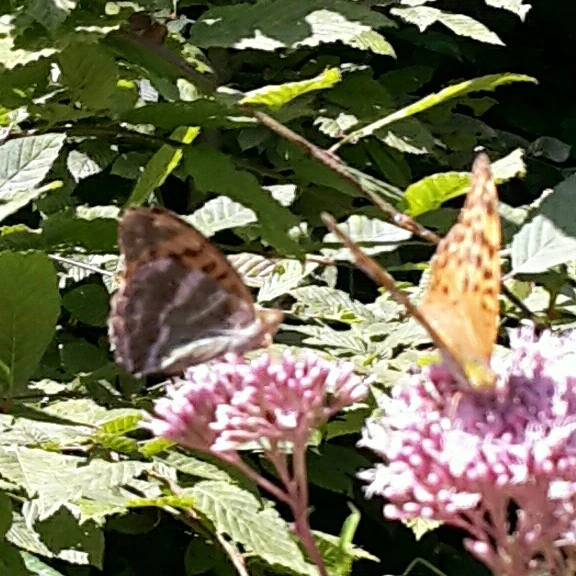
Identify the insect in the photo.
Argynnis paphia
